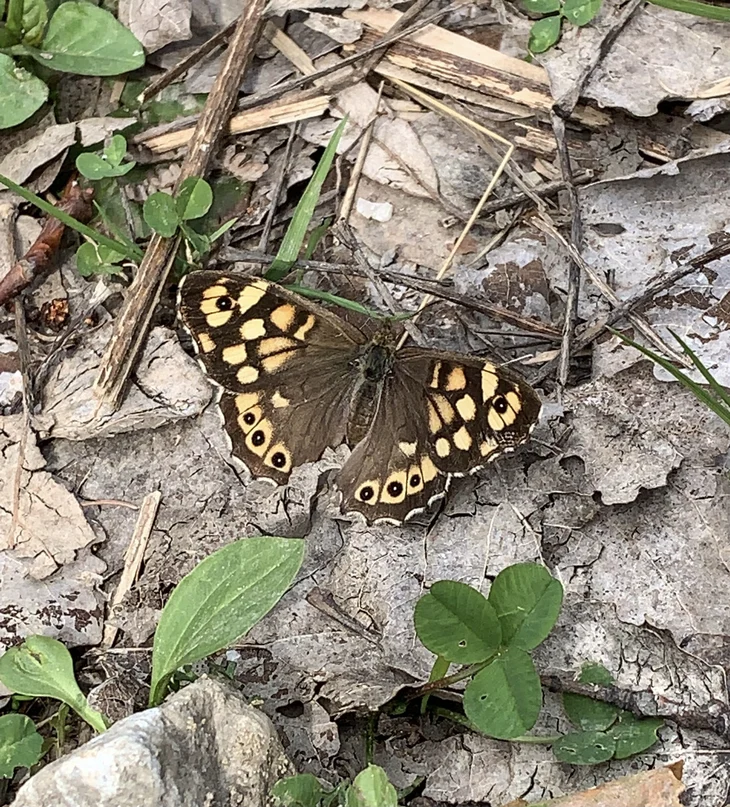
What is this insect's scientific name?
Pararge aegeria
